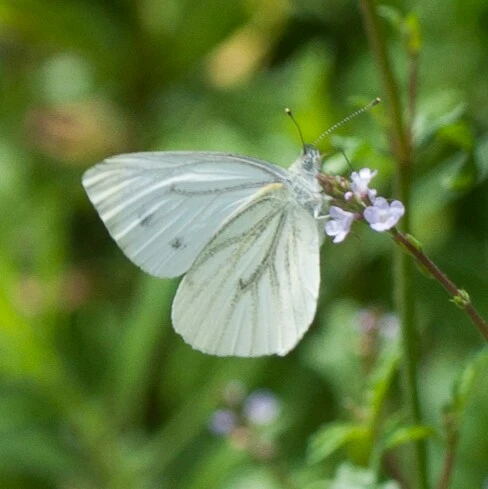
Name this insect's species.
Pieris napi
